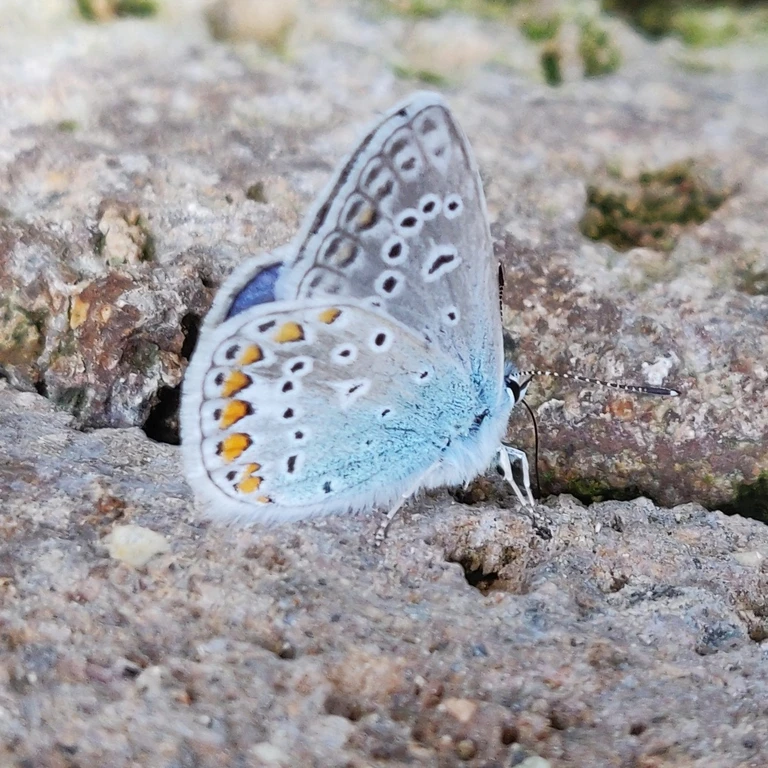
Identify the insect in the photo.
Polyommatus icarus
